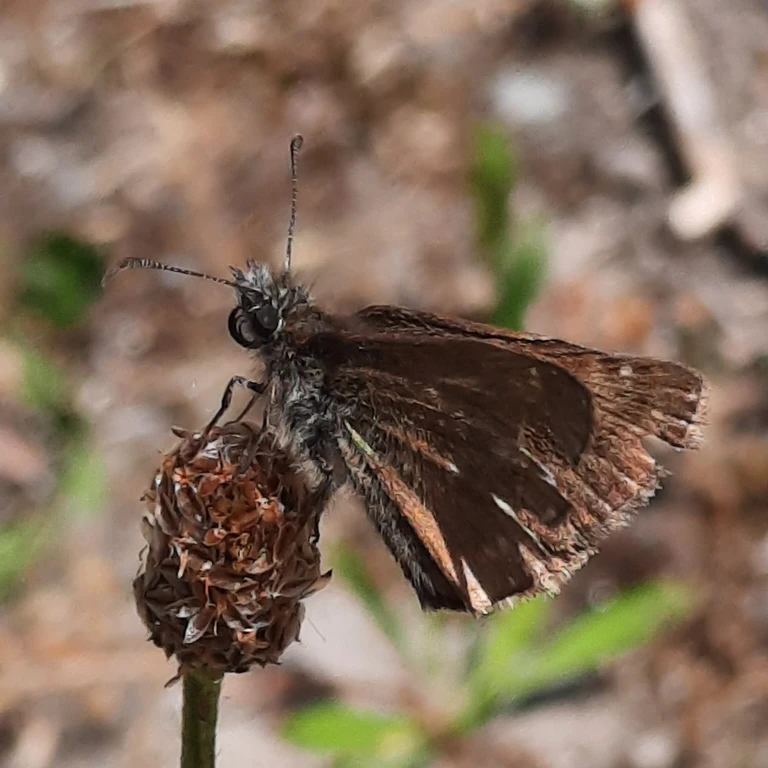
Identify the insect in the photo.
Erynnis tages
